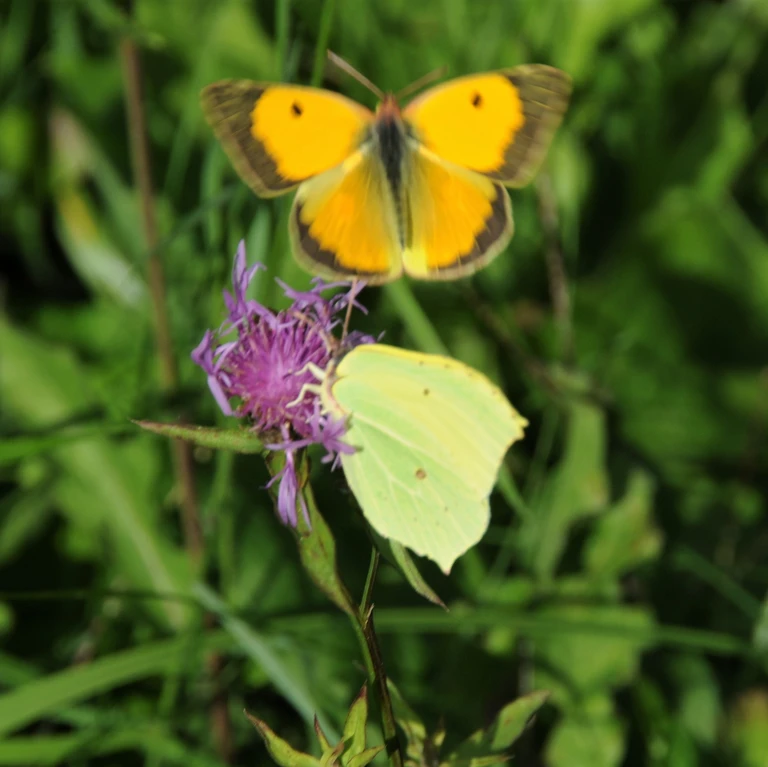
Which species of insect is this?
Colias croceus
